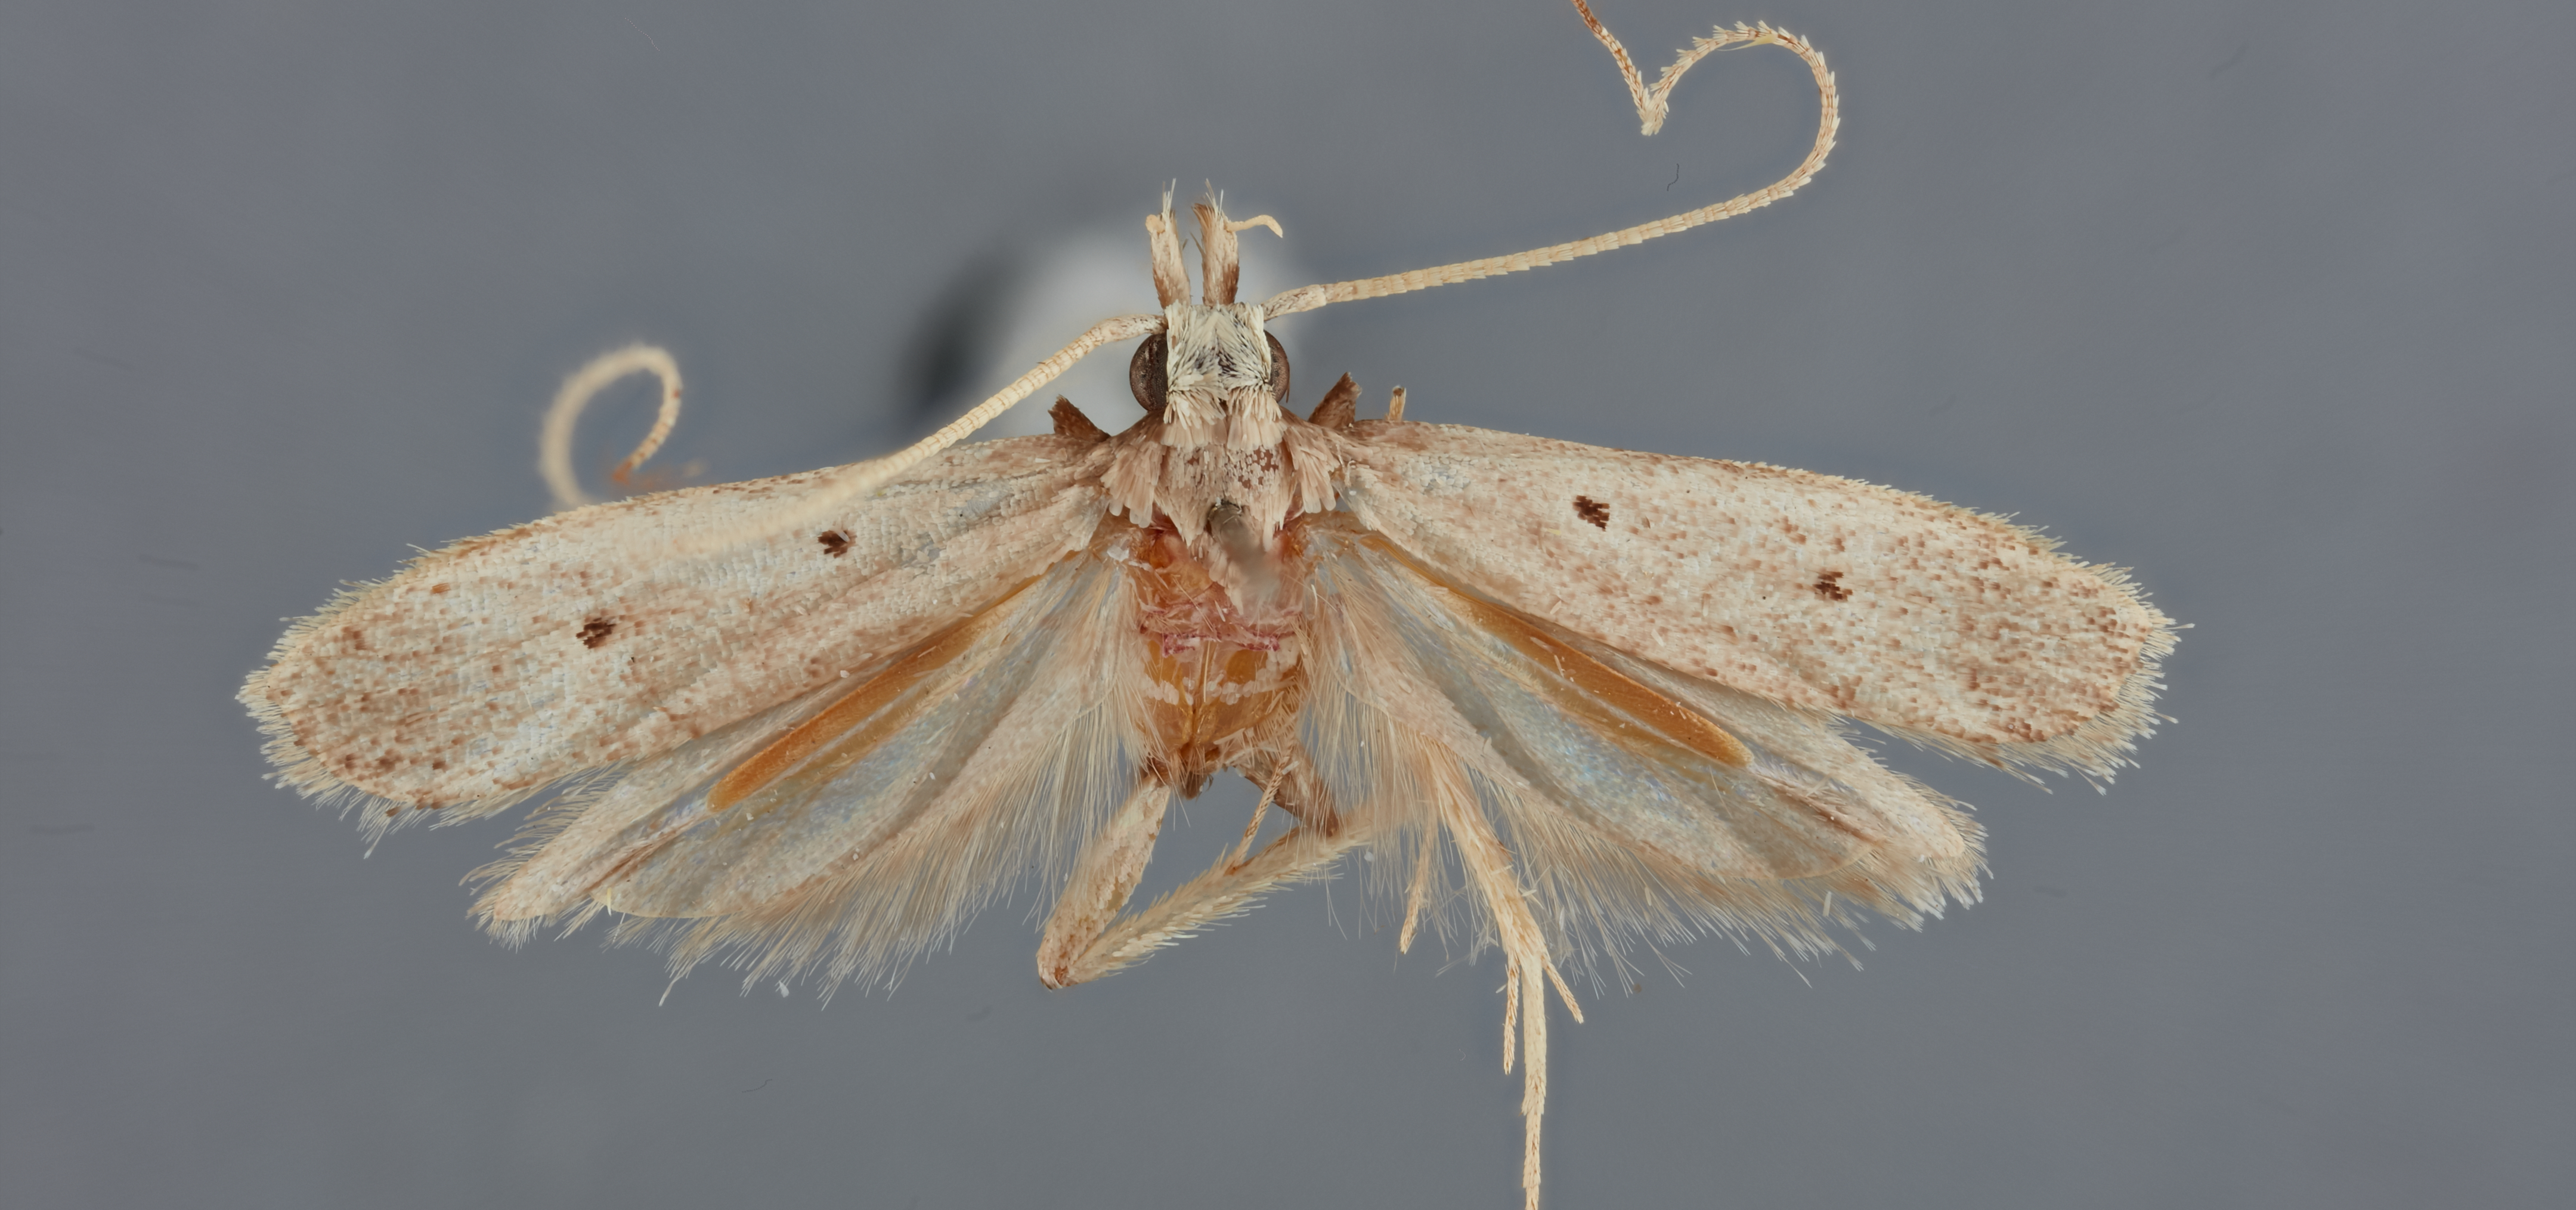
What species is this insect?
Crinellus eremicus
